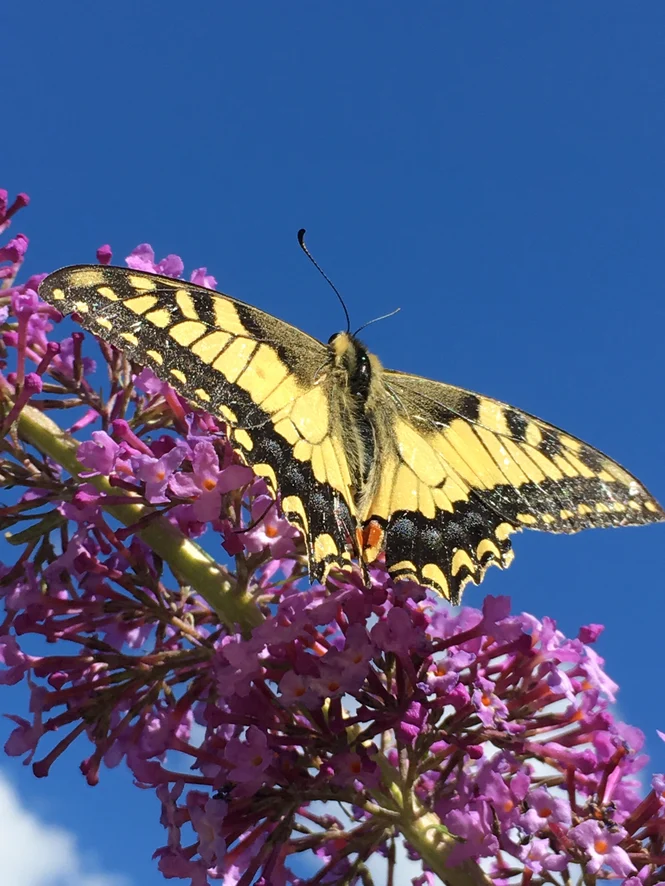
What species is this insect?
Papilio machaon
